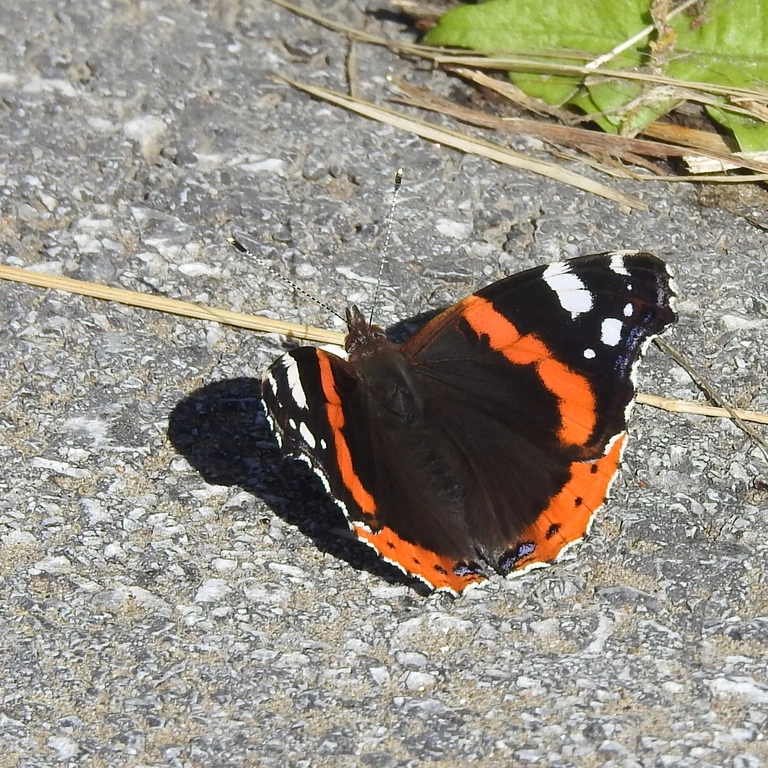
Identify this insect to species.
Vanessa atalanta
